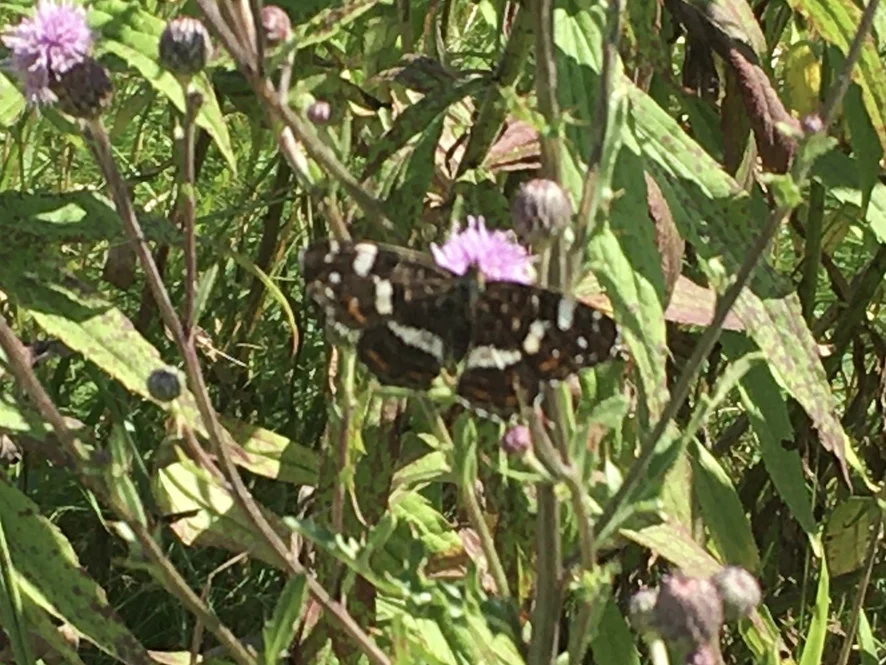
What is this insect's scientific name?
Araschnia levana
